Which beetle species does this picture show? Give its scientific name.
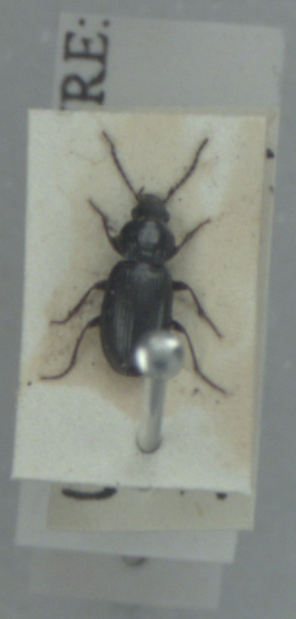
Pterostichus diligens
